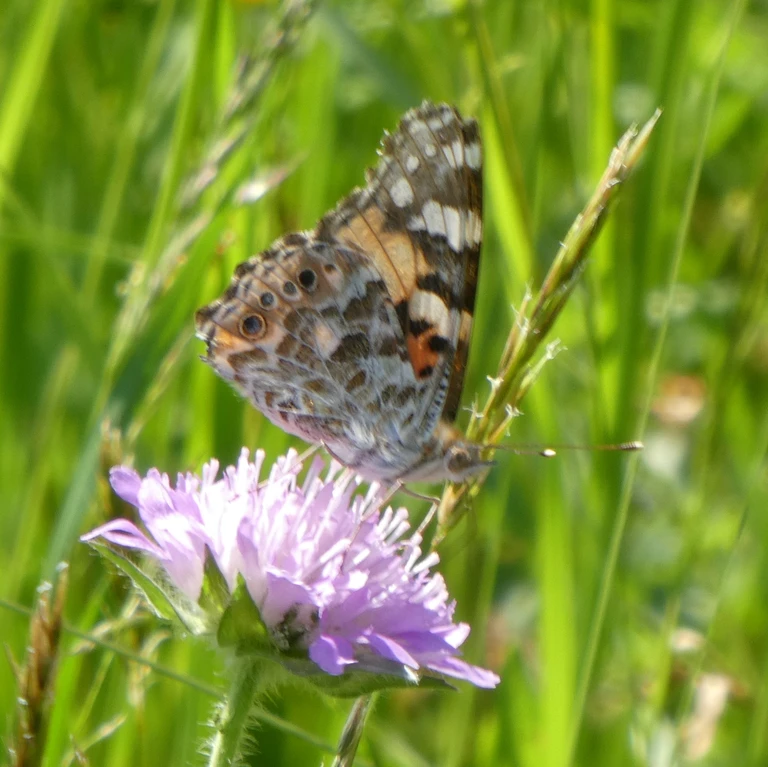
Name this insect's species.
Vanessa cardui
